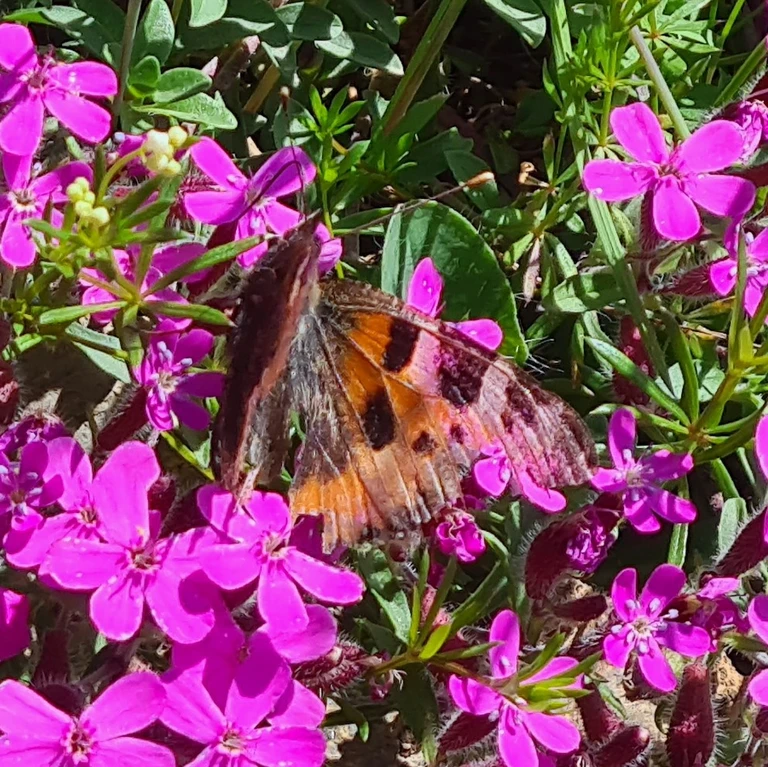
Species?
Aglais urticae
